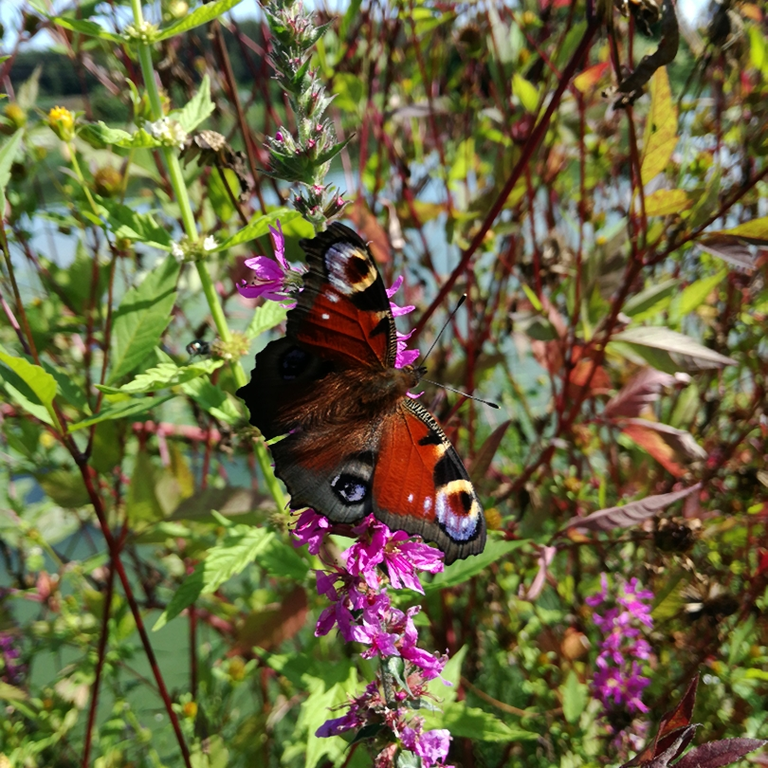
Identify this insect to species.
Aglais io
